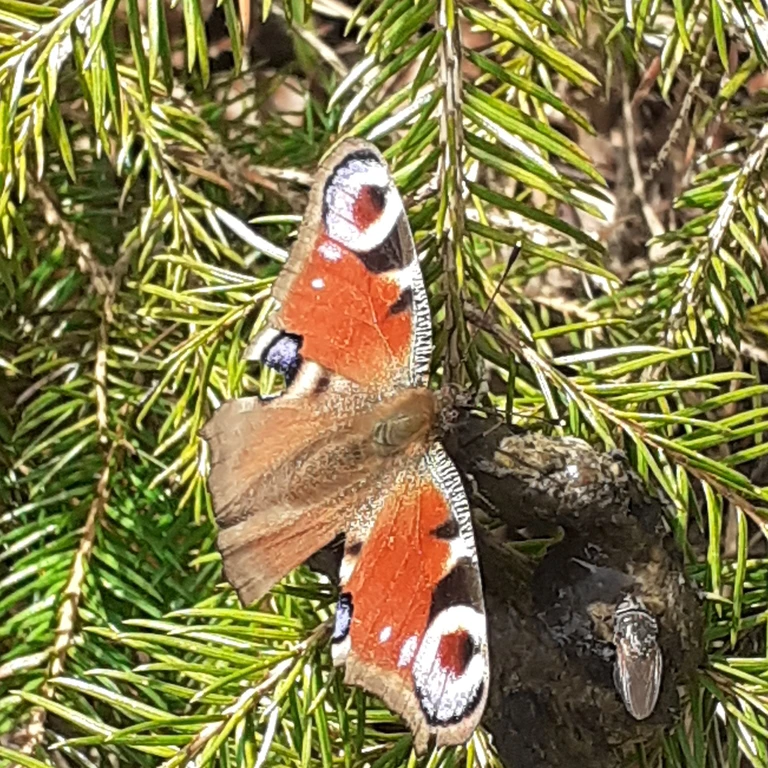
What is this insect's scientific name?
Aglais io
